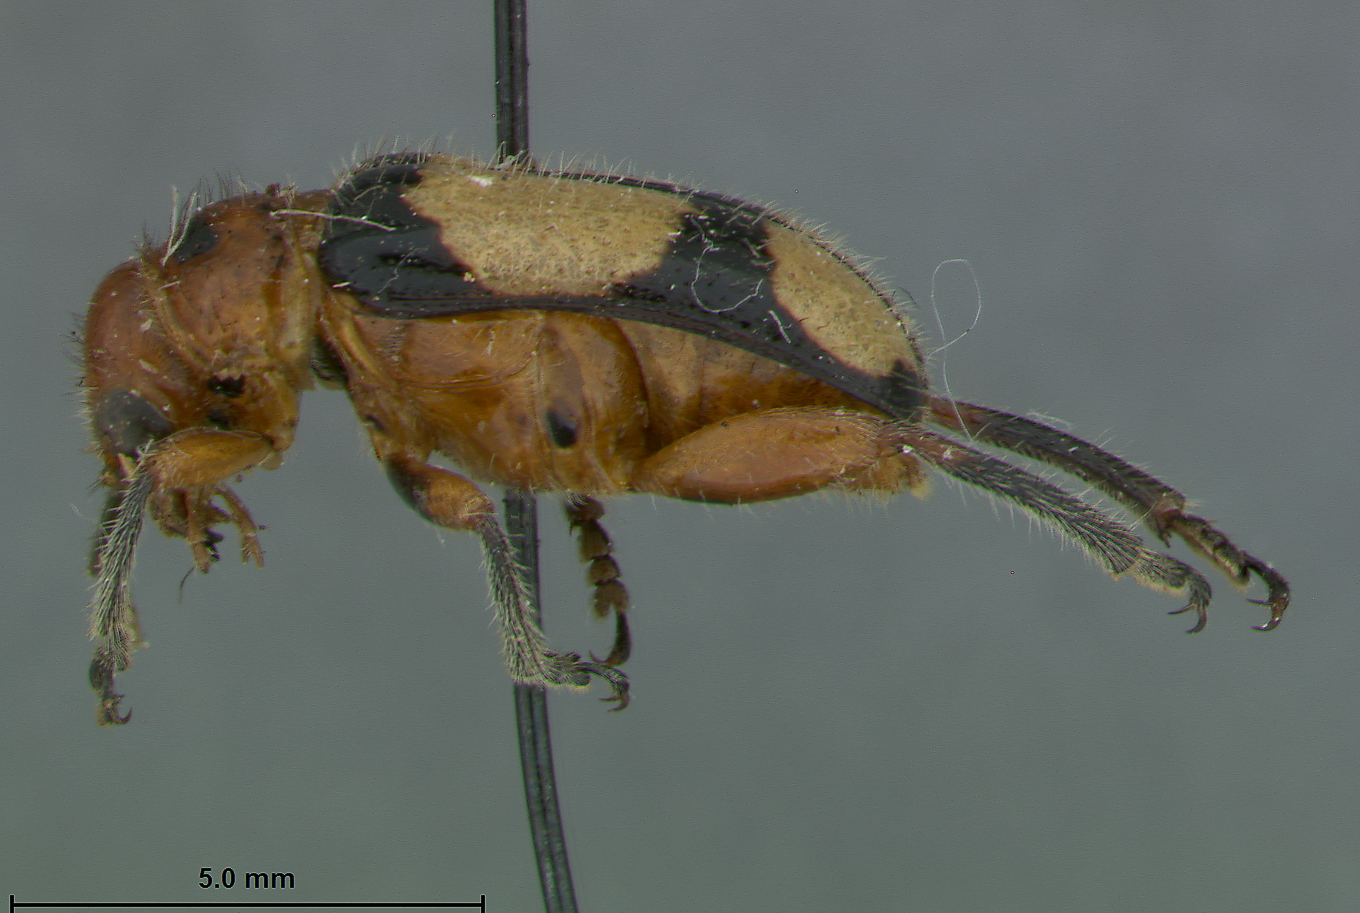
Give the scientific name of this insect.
Leucastea fenestrata
